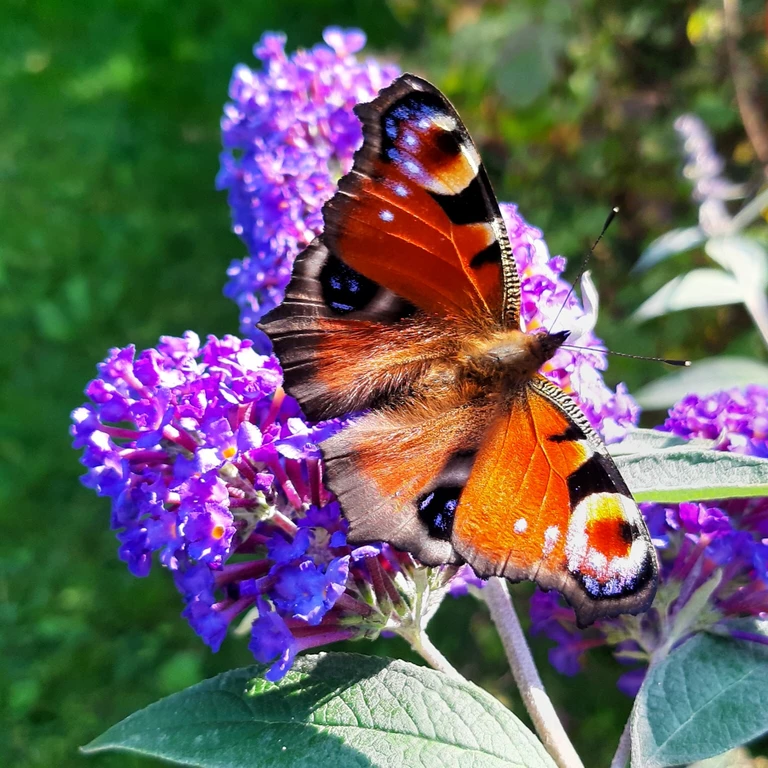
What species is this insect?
Aglais io
